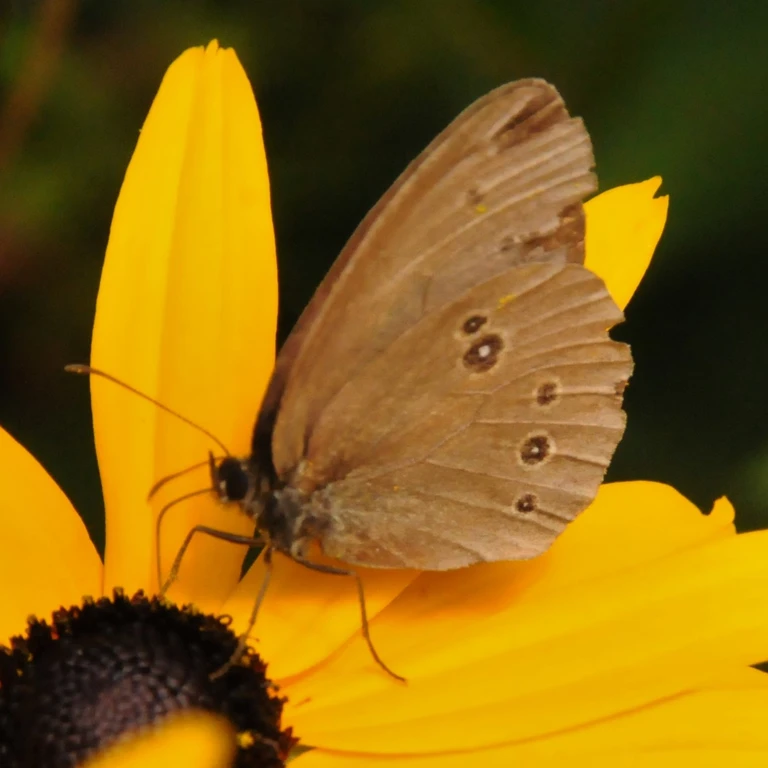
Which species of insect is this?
Aphantopus hyperantus
